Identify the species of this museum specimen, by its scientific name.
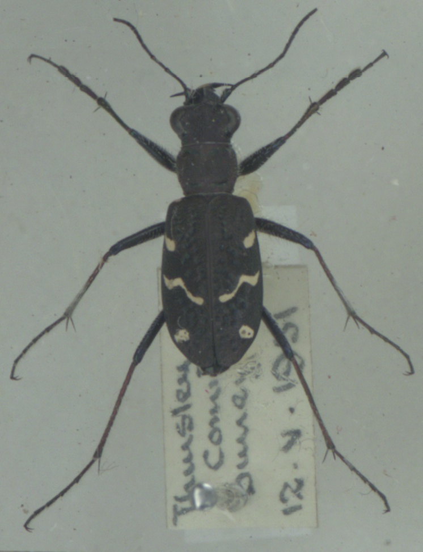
Cicindela sylvatica
